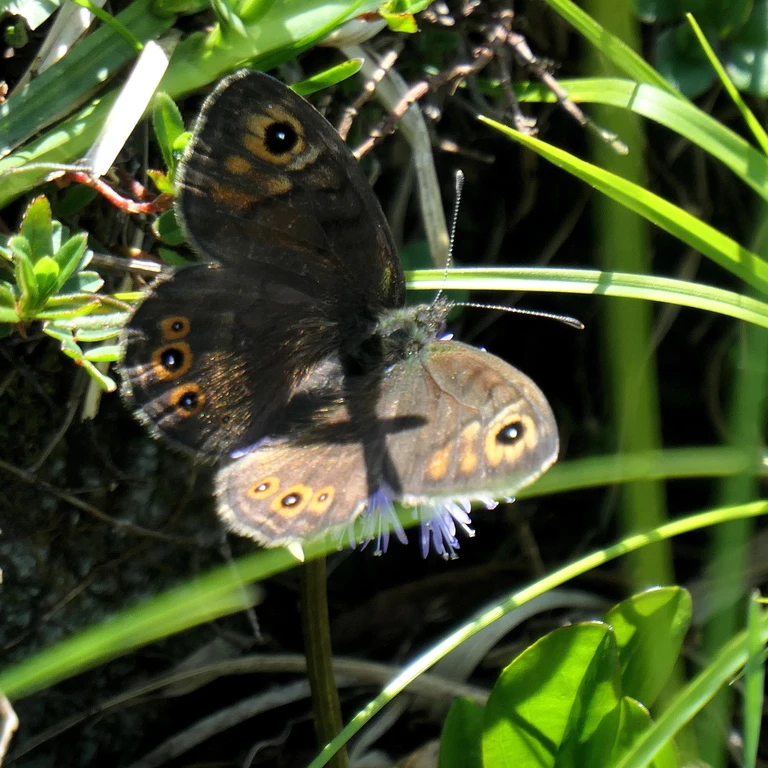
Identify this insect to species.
Lasiommata petropolitana (also Pararge petropolitana)
